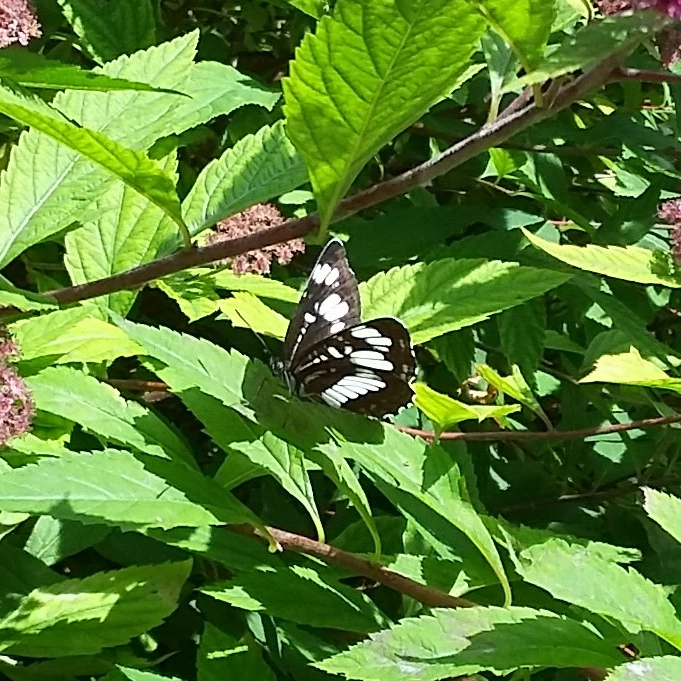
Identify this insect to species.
Neptis rivularis
